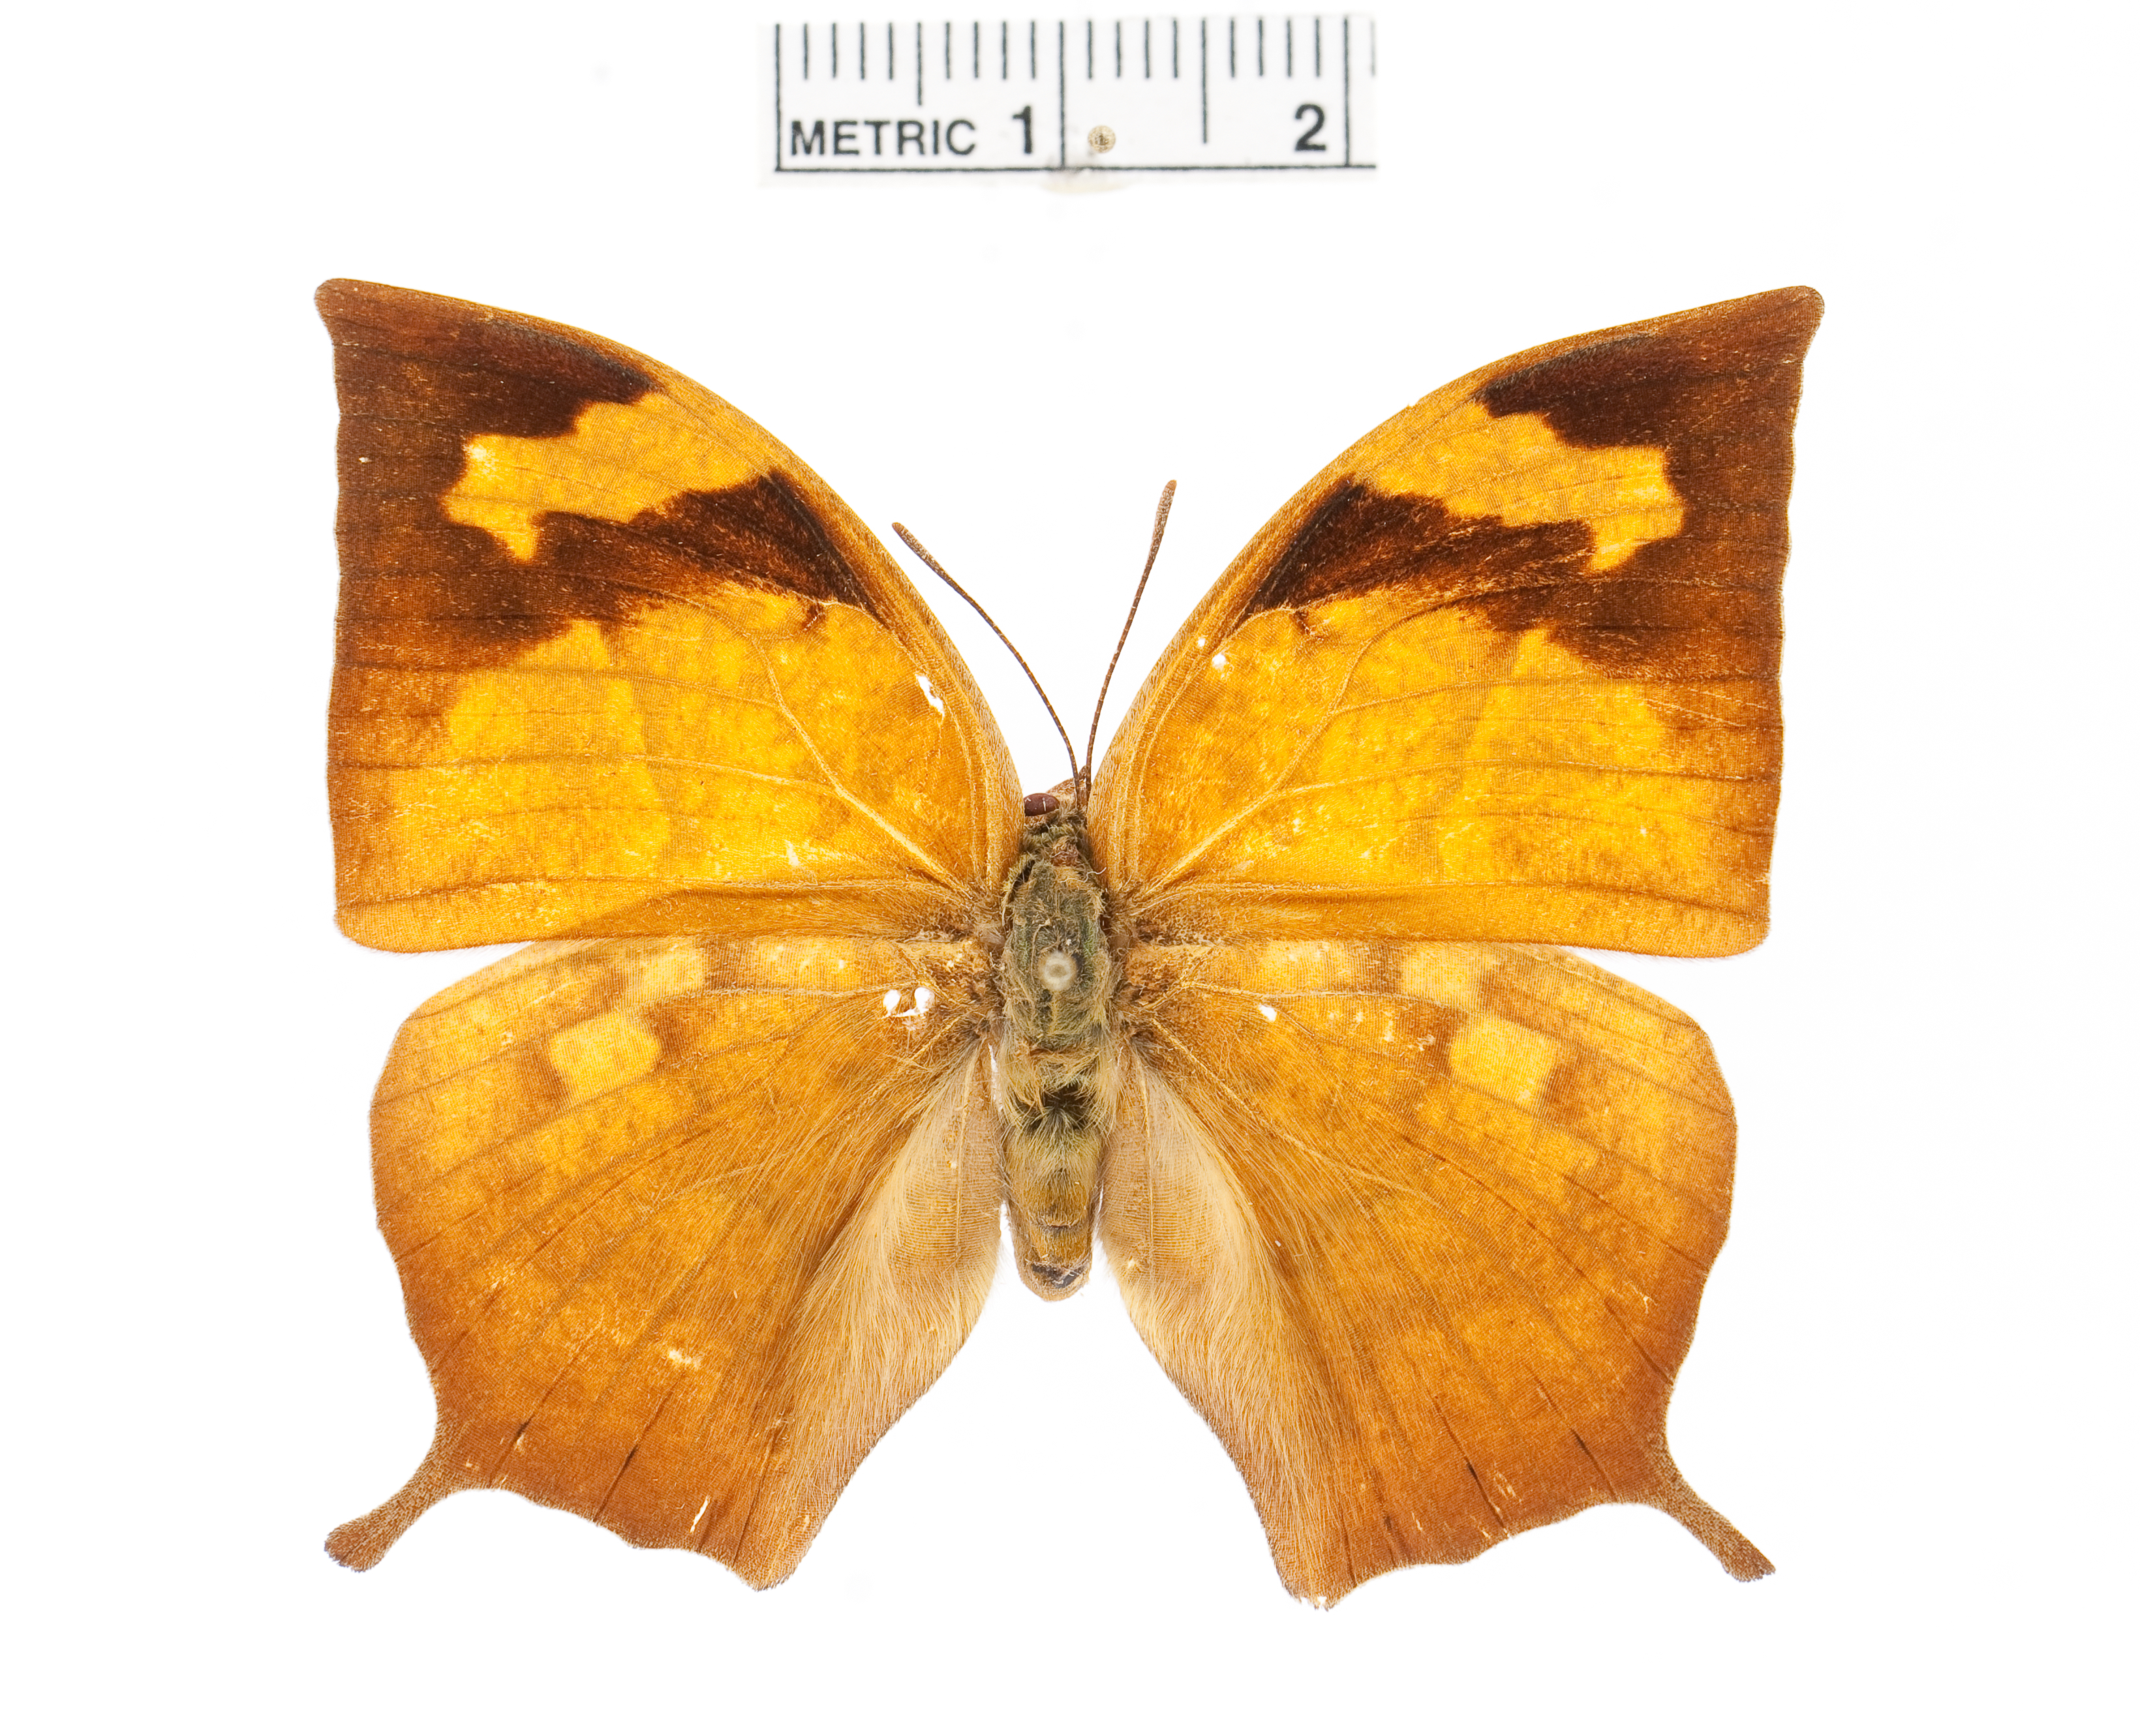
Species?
Fountainea ryphea
